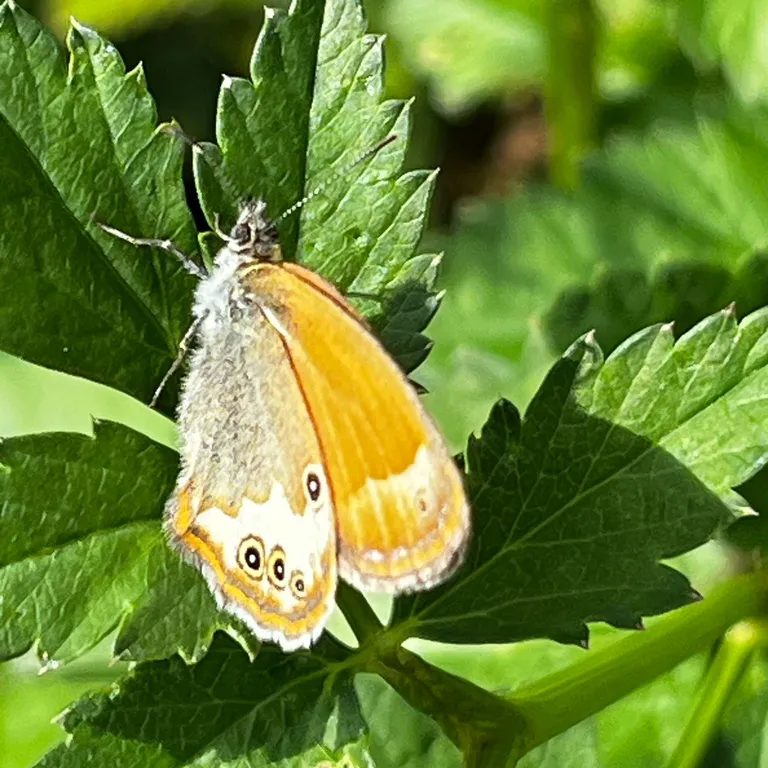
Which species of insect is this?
Coenonympha arcania
